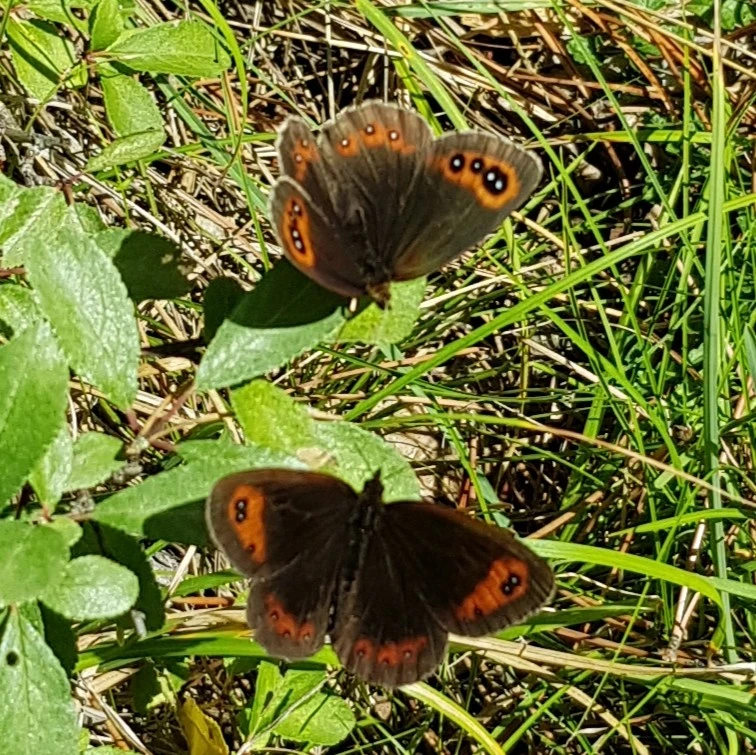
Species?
Erebia aethiops
